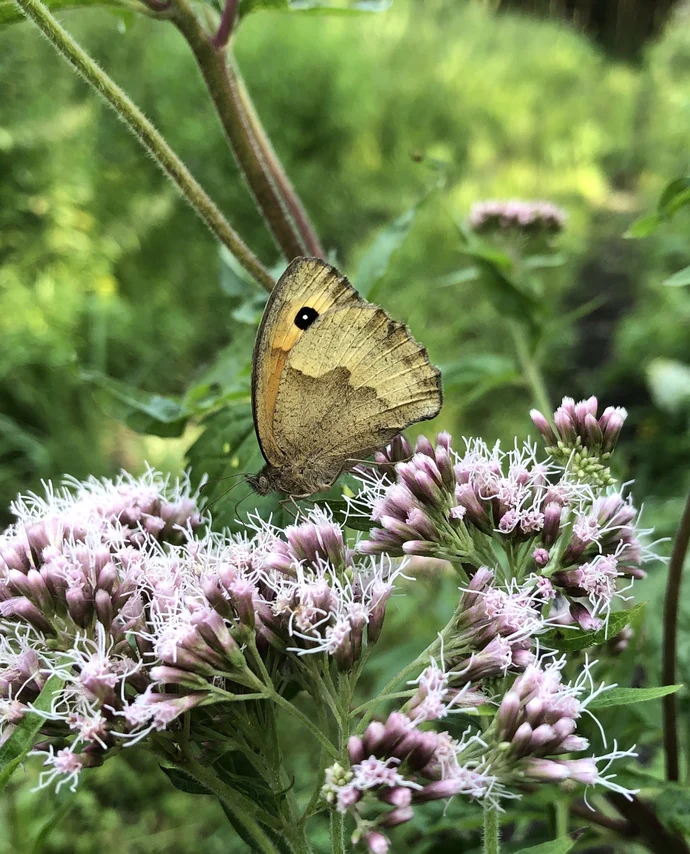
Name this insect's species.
Maniola jurtina
